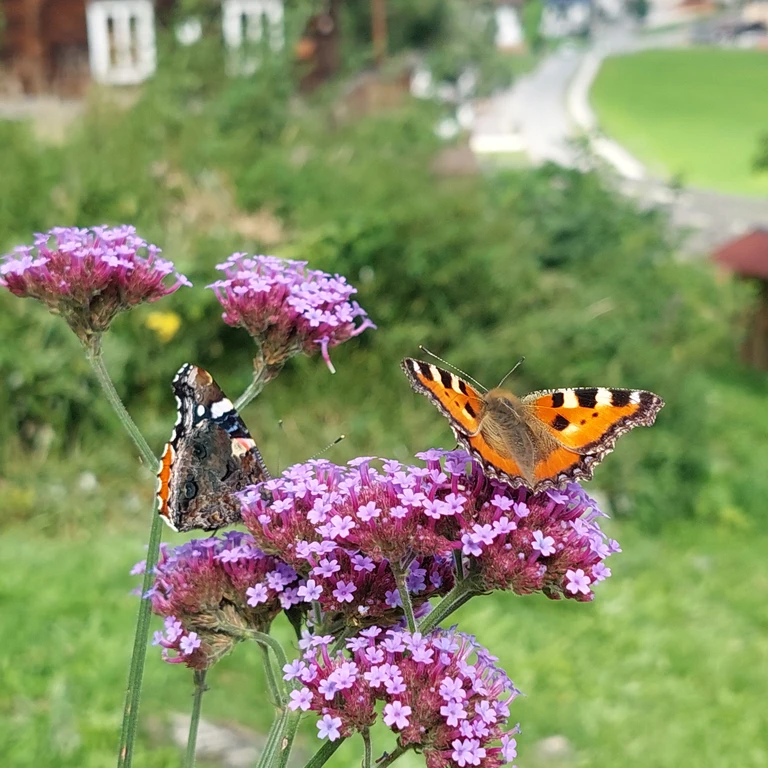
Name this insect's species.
Aglais urticae
